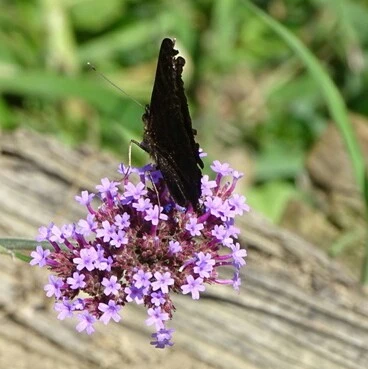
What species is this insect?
Aglais io
